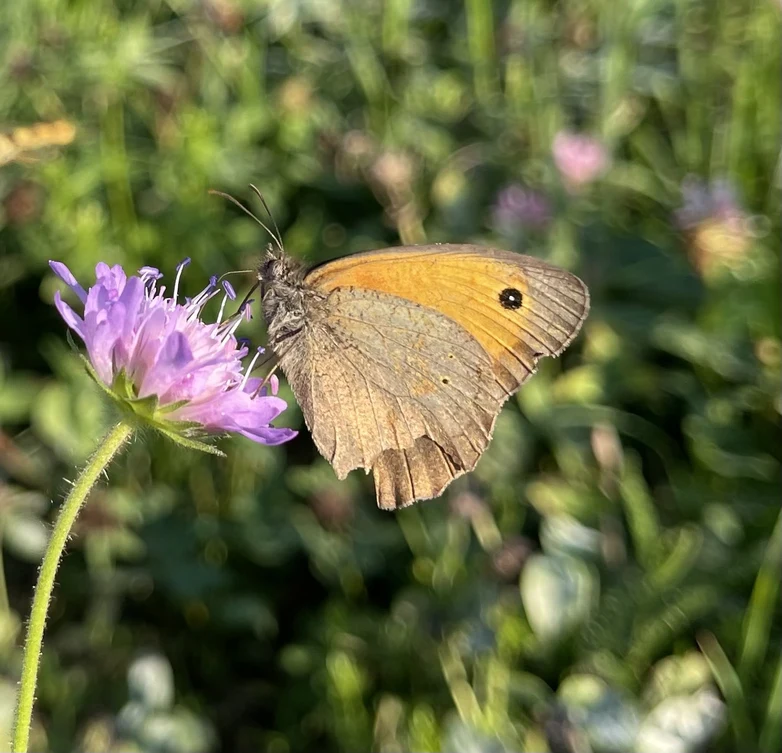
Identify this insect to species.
Maniola jurtina
